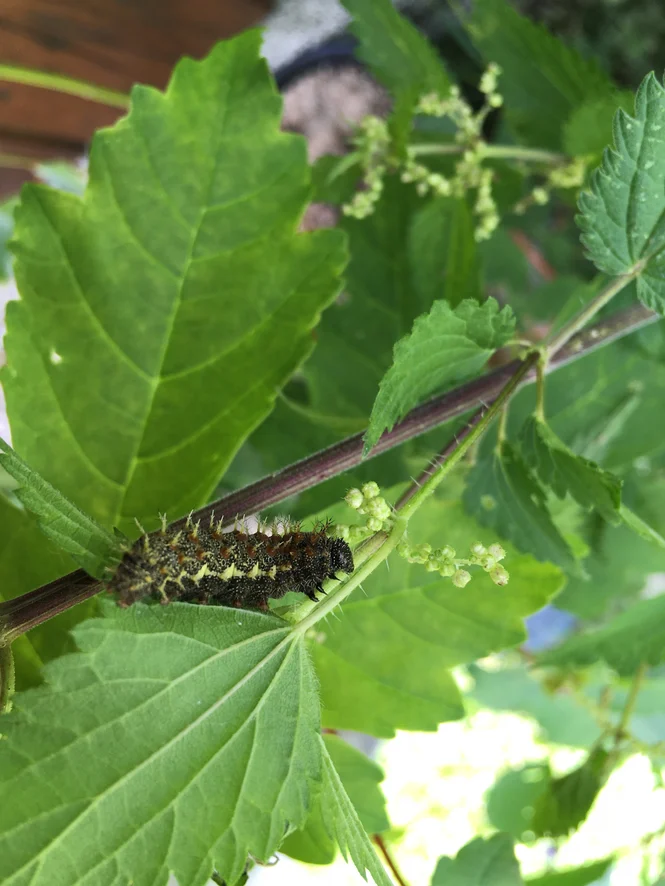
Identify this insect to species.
Vanessa atalanta
